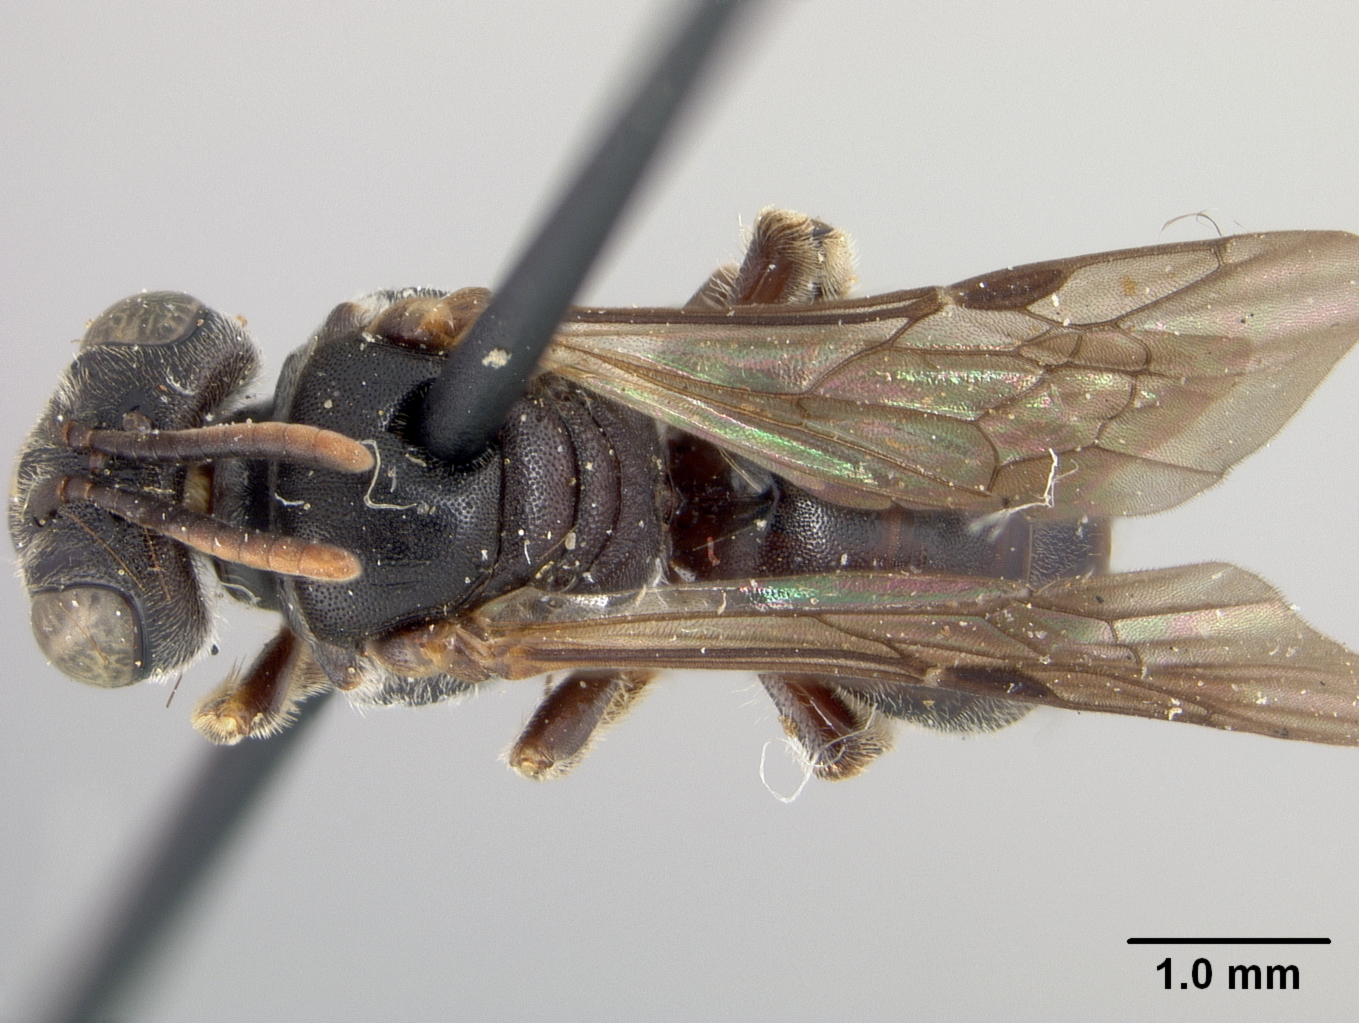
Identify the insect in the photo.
Protandrena foveata
